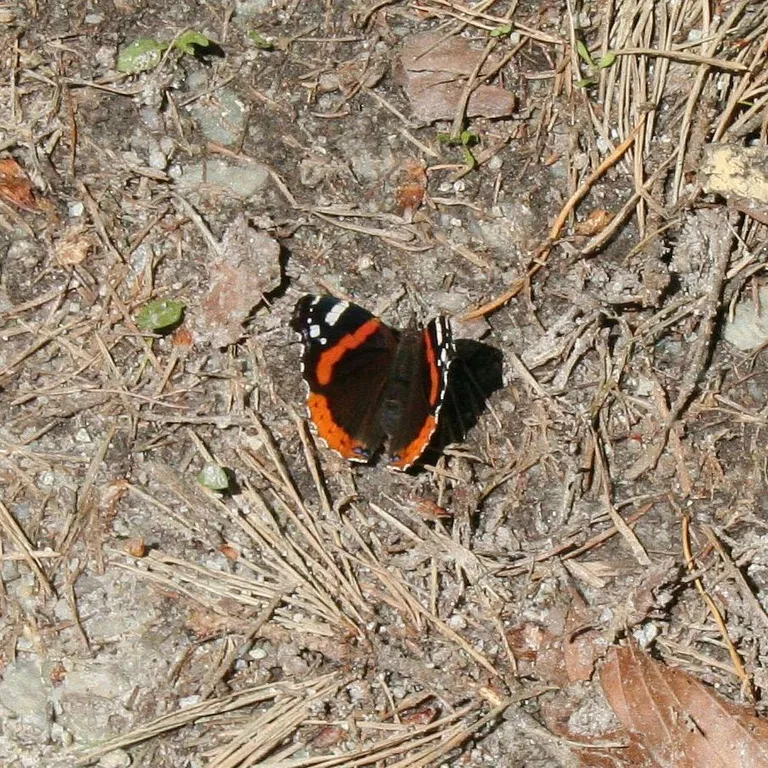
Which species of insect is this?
Vanessa atalanta
